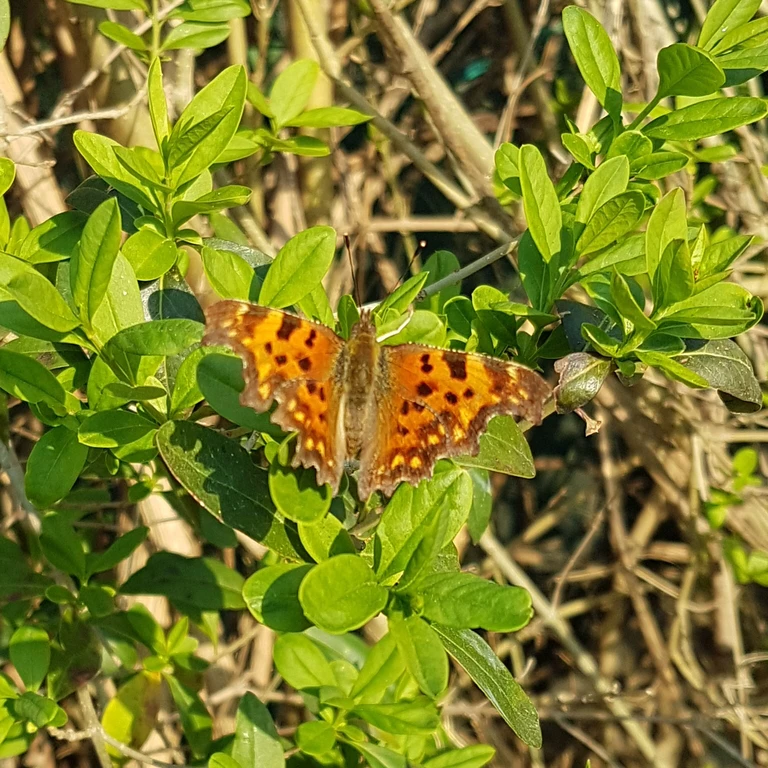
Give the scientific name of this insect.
Polygonia c-album
